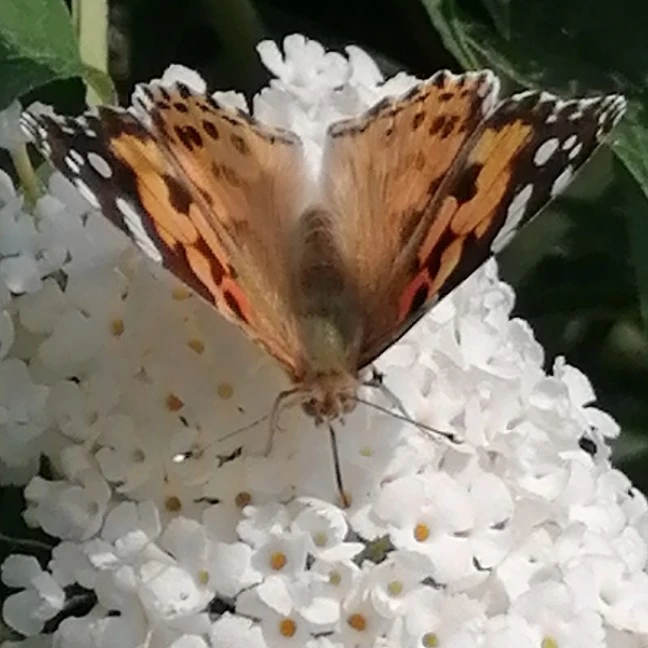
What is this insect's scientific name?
Vanessa cardui
